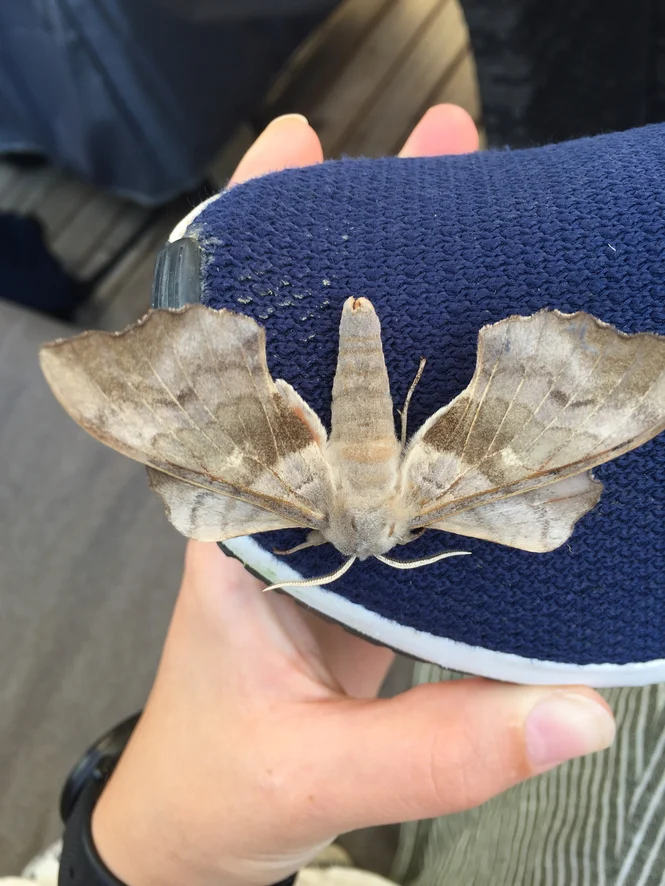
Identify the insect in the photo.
Laothoe populi
